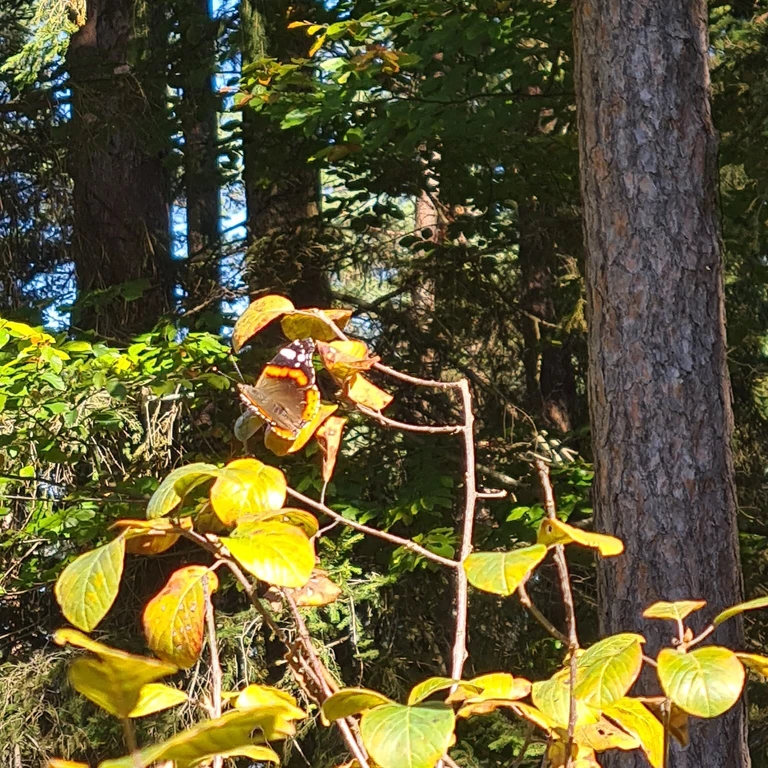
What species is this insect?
Vanessa atalanta
